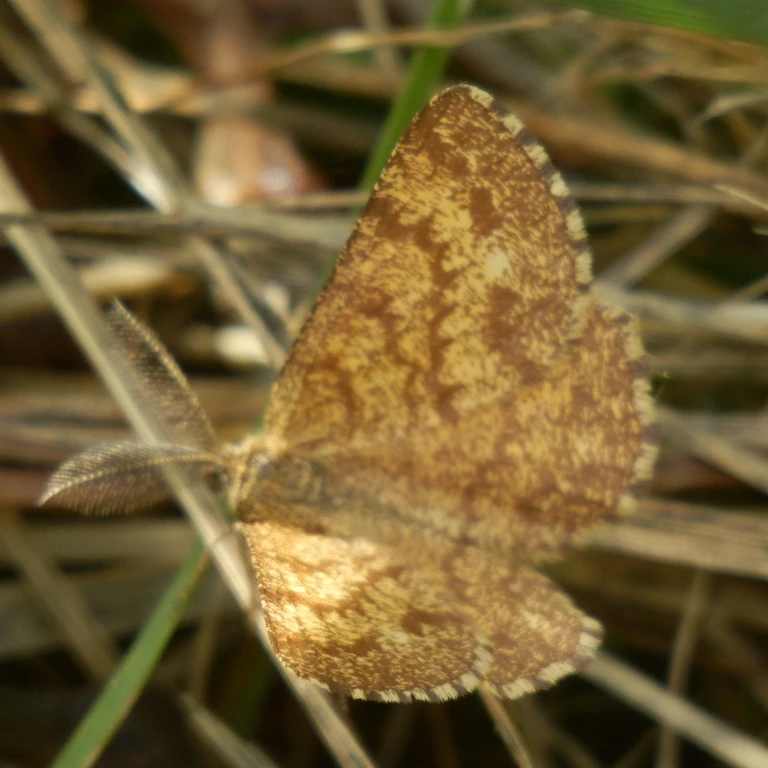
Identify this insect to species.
Ematurga atomaria
